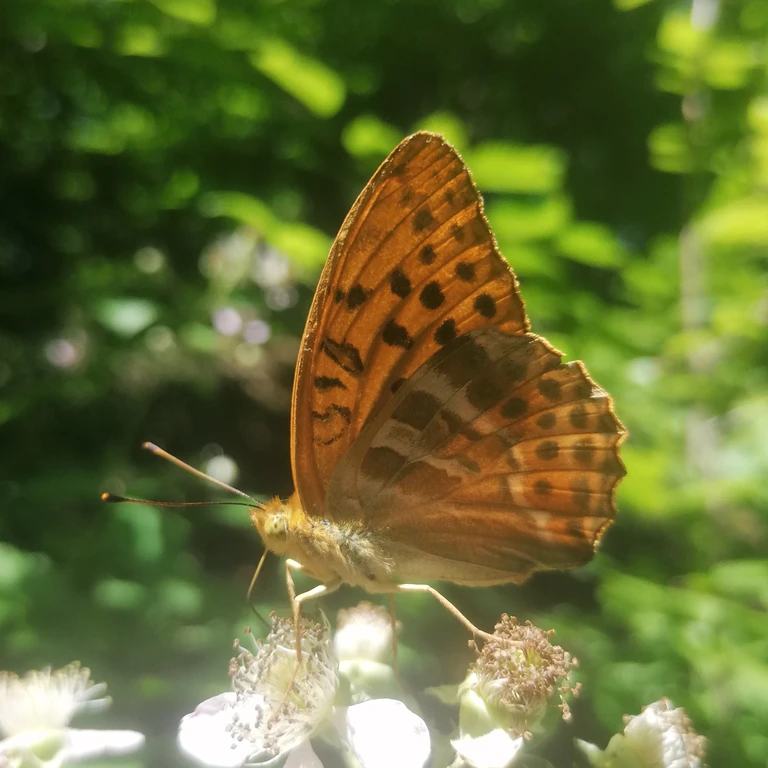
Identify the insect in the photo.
Argynnis paphia
